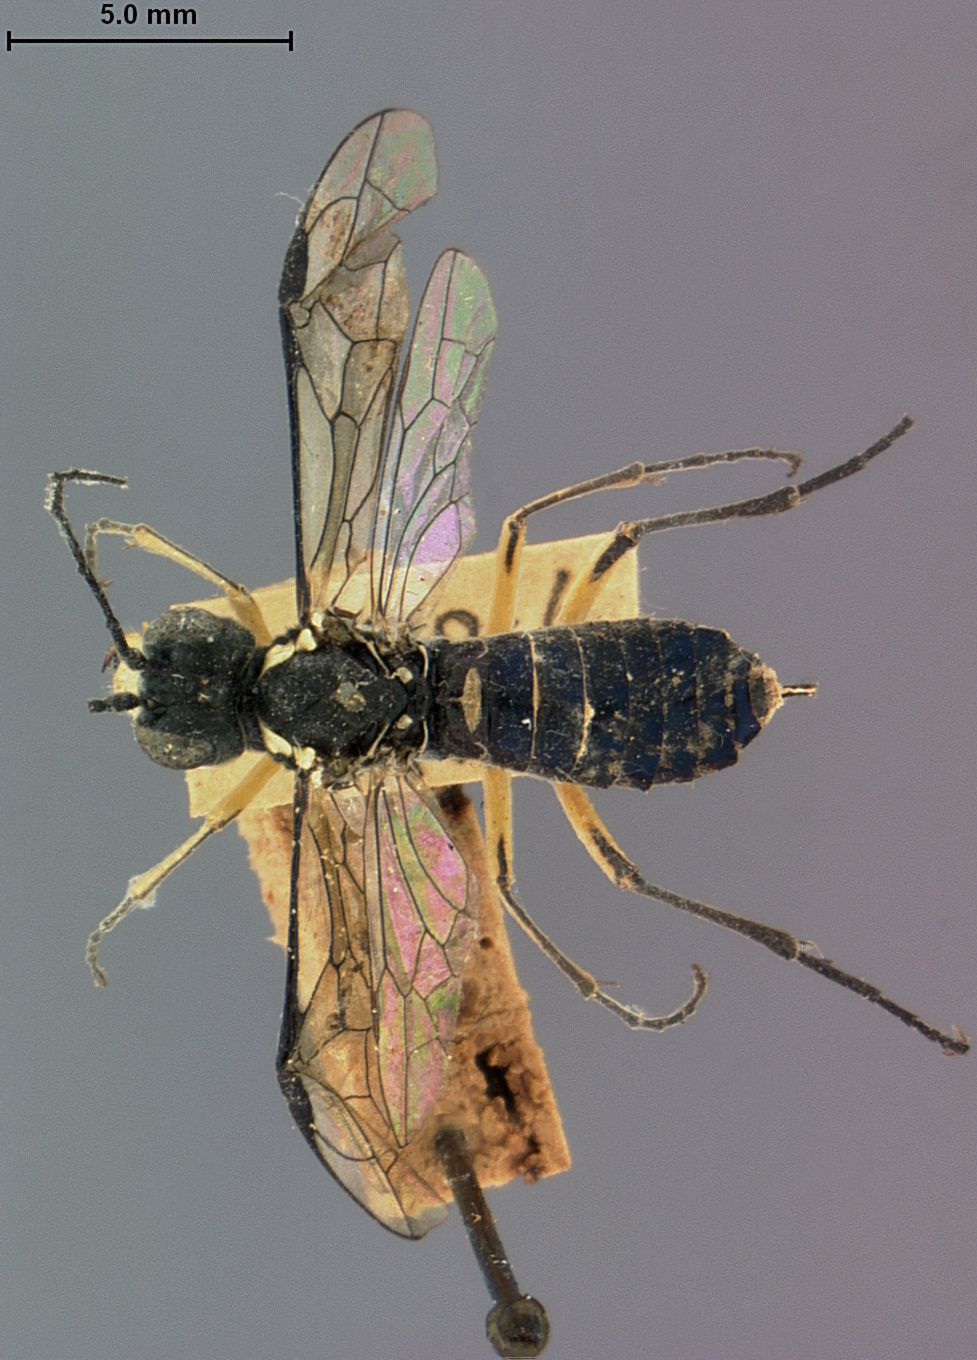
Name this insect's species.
Tenthredella turneri
